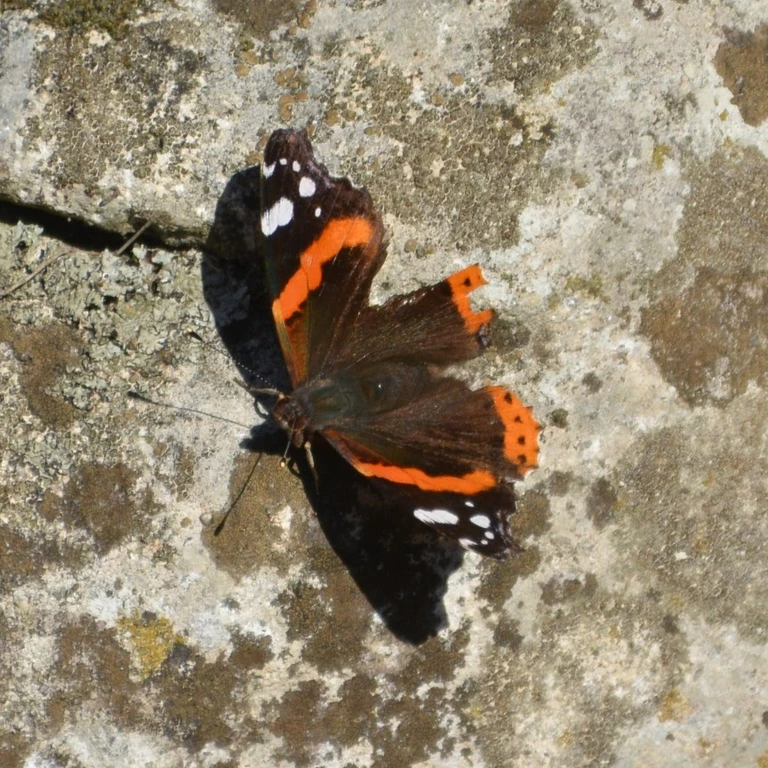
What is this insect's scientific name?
Vanessa atalanta
